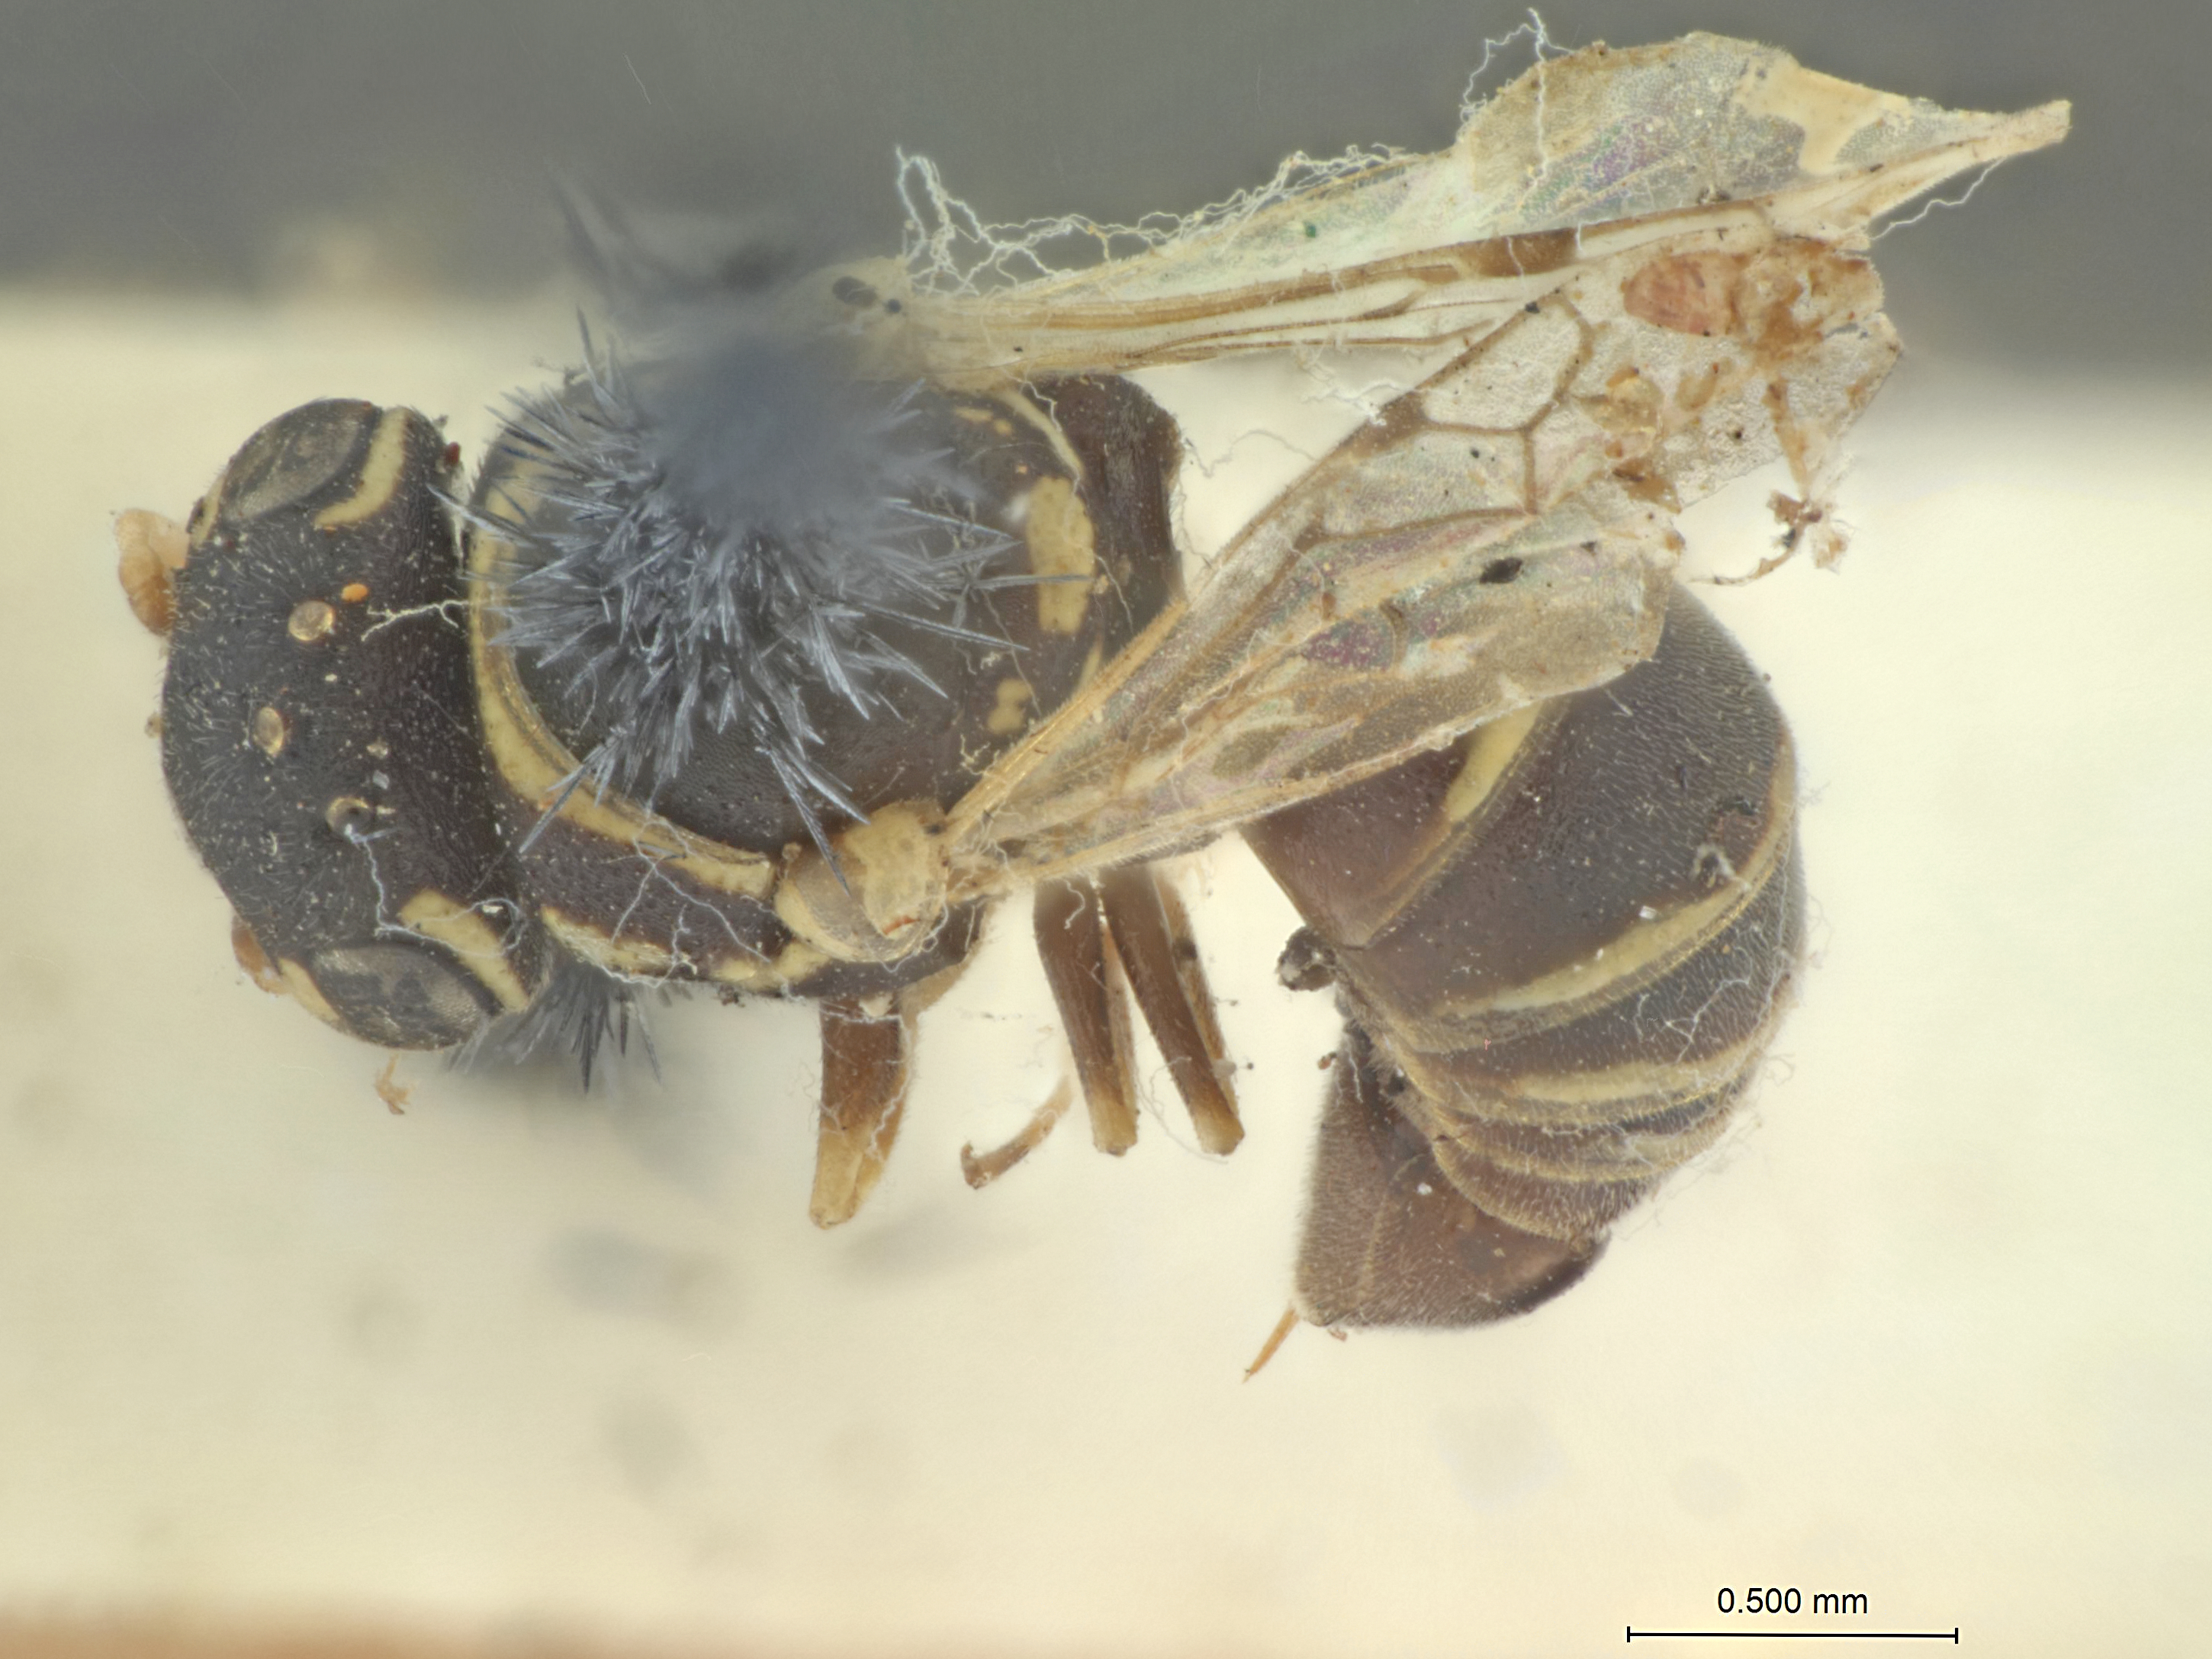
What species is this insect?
Quartiniodes hetaira
